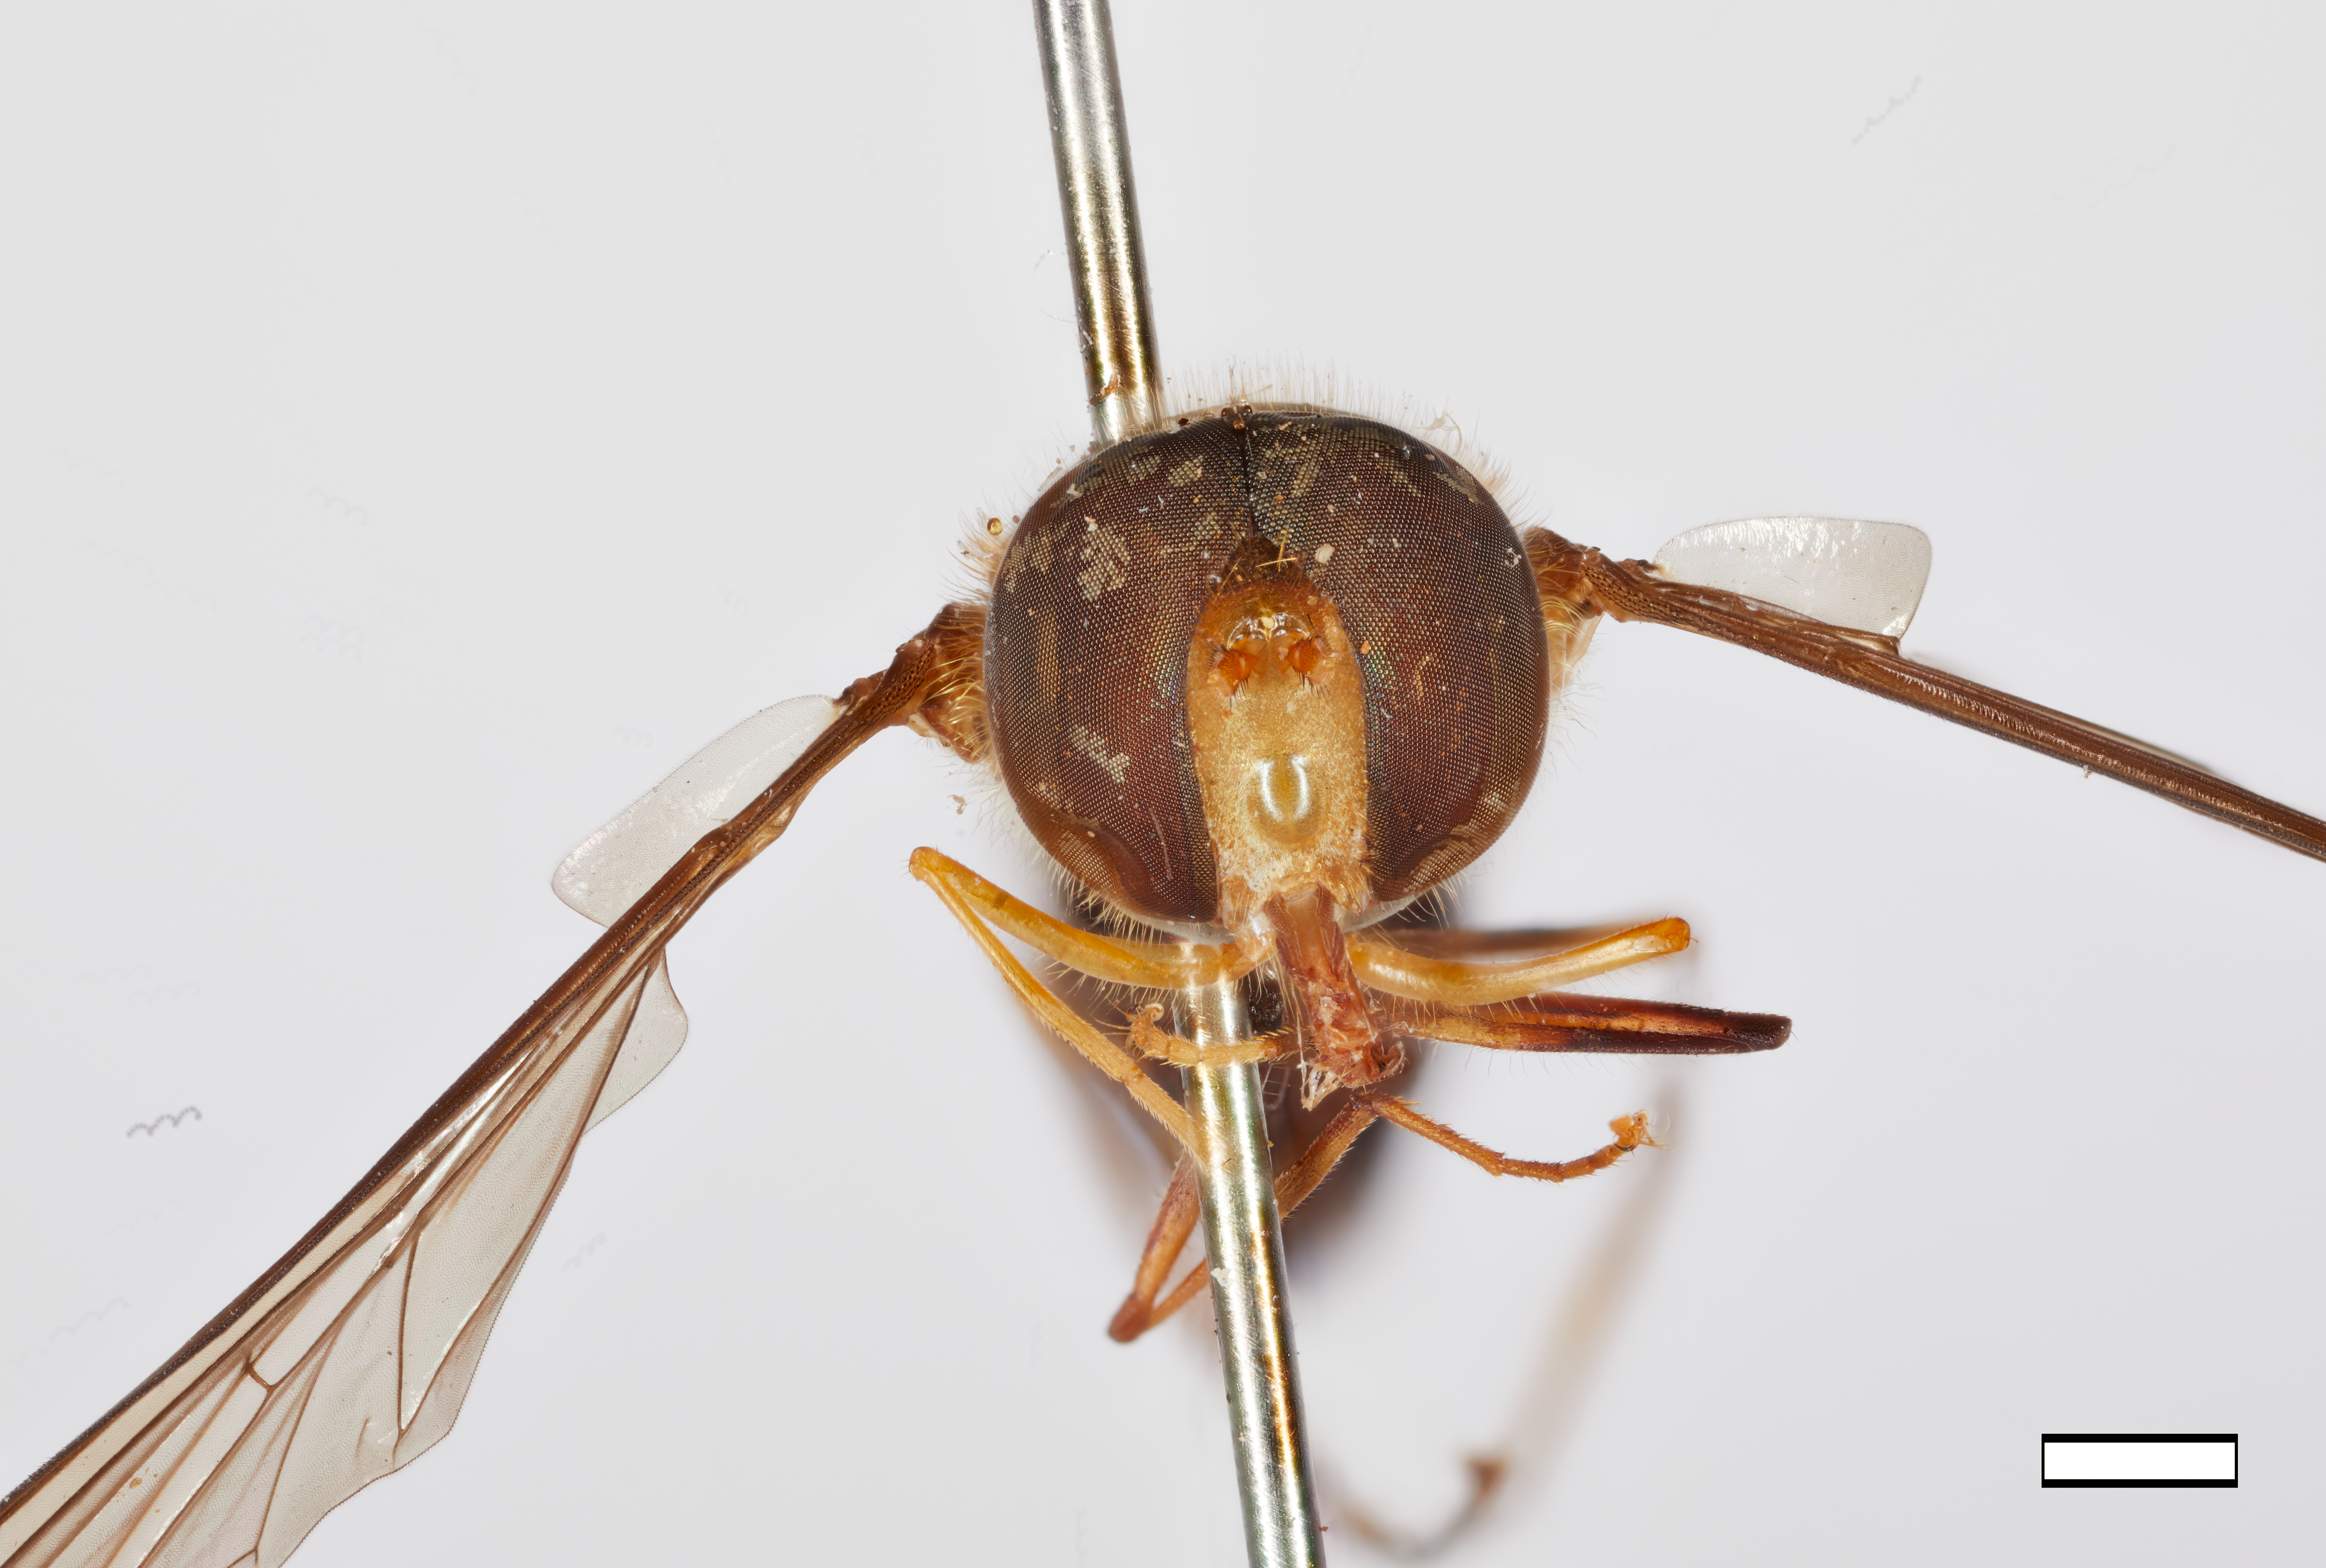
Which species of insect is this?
Episyrphus meliscaevoides
